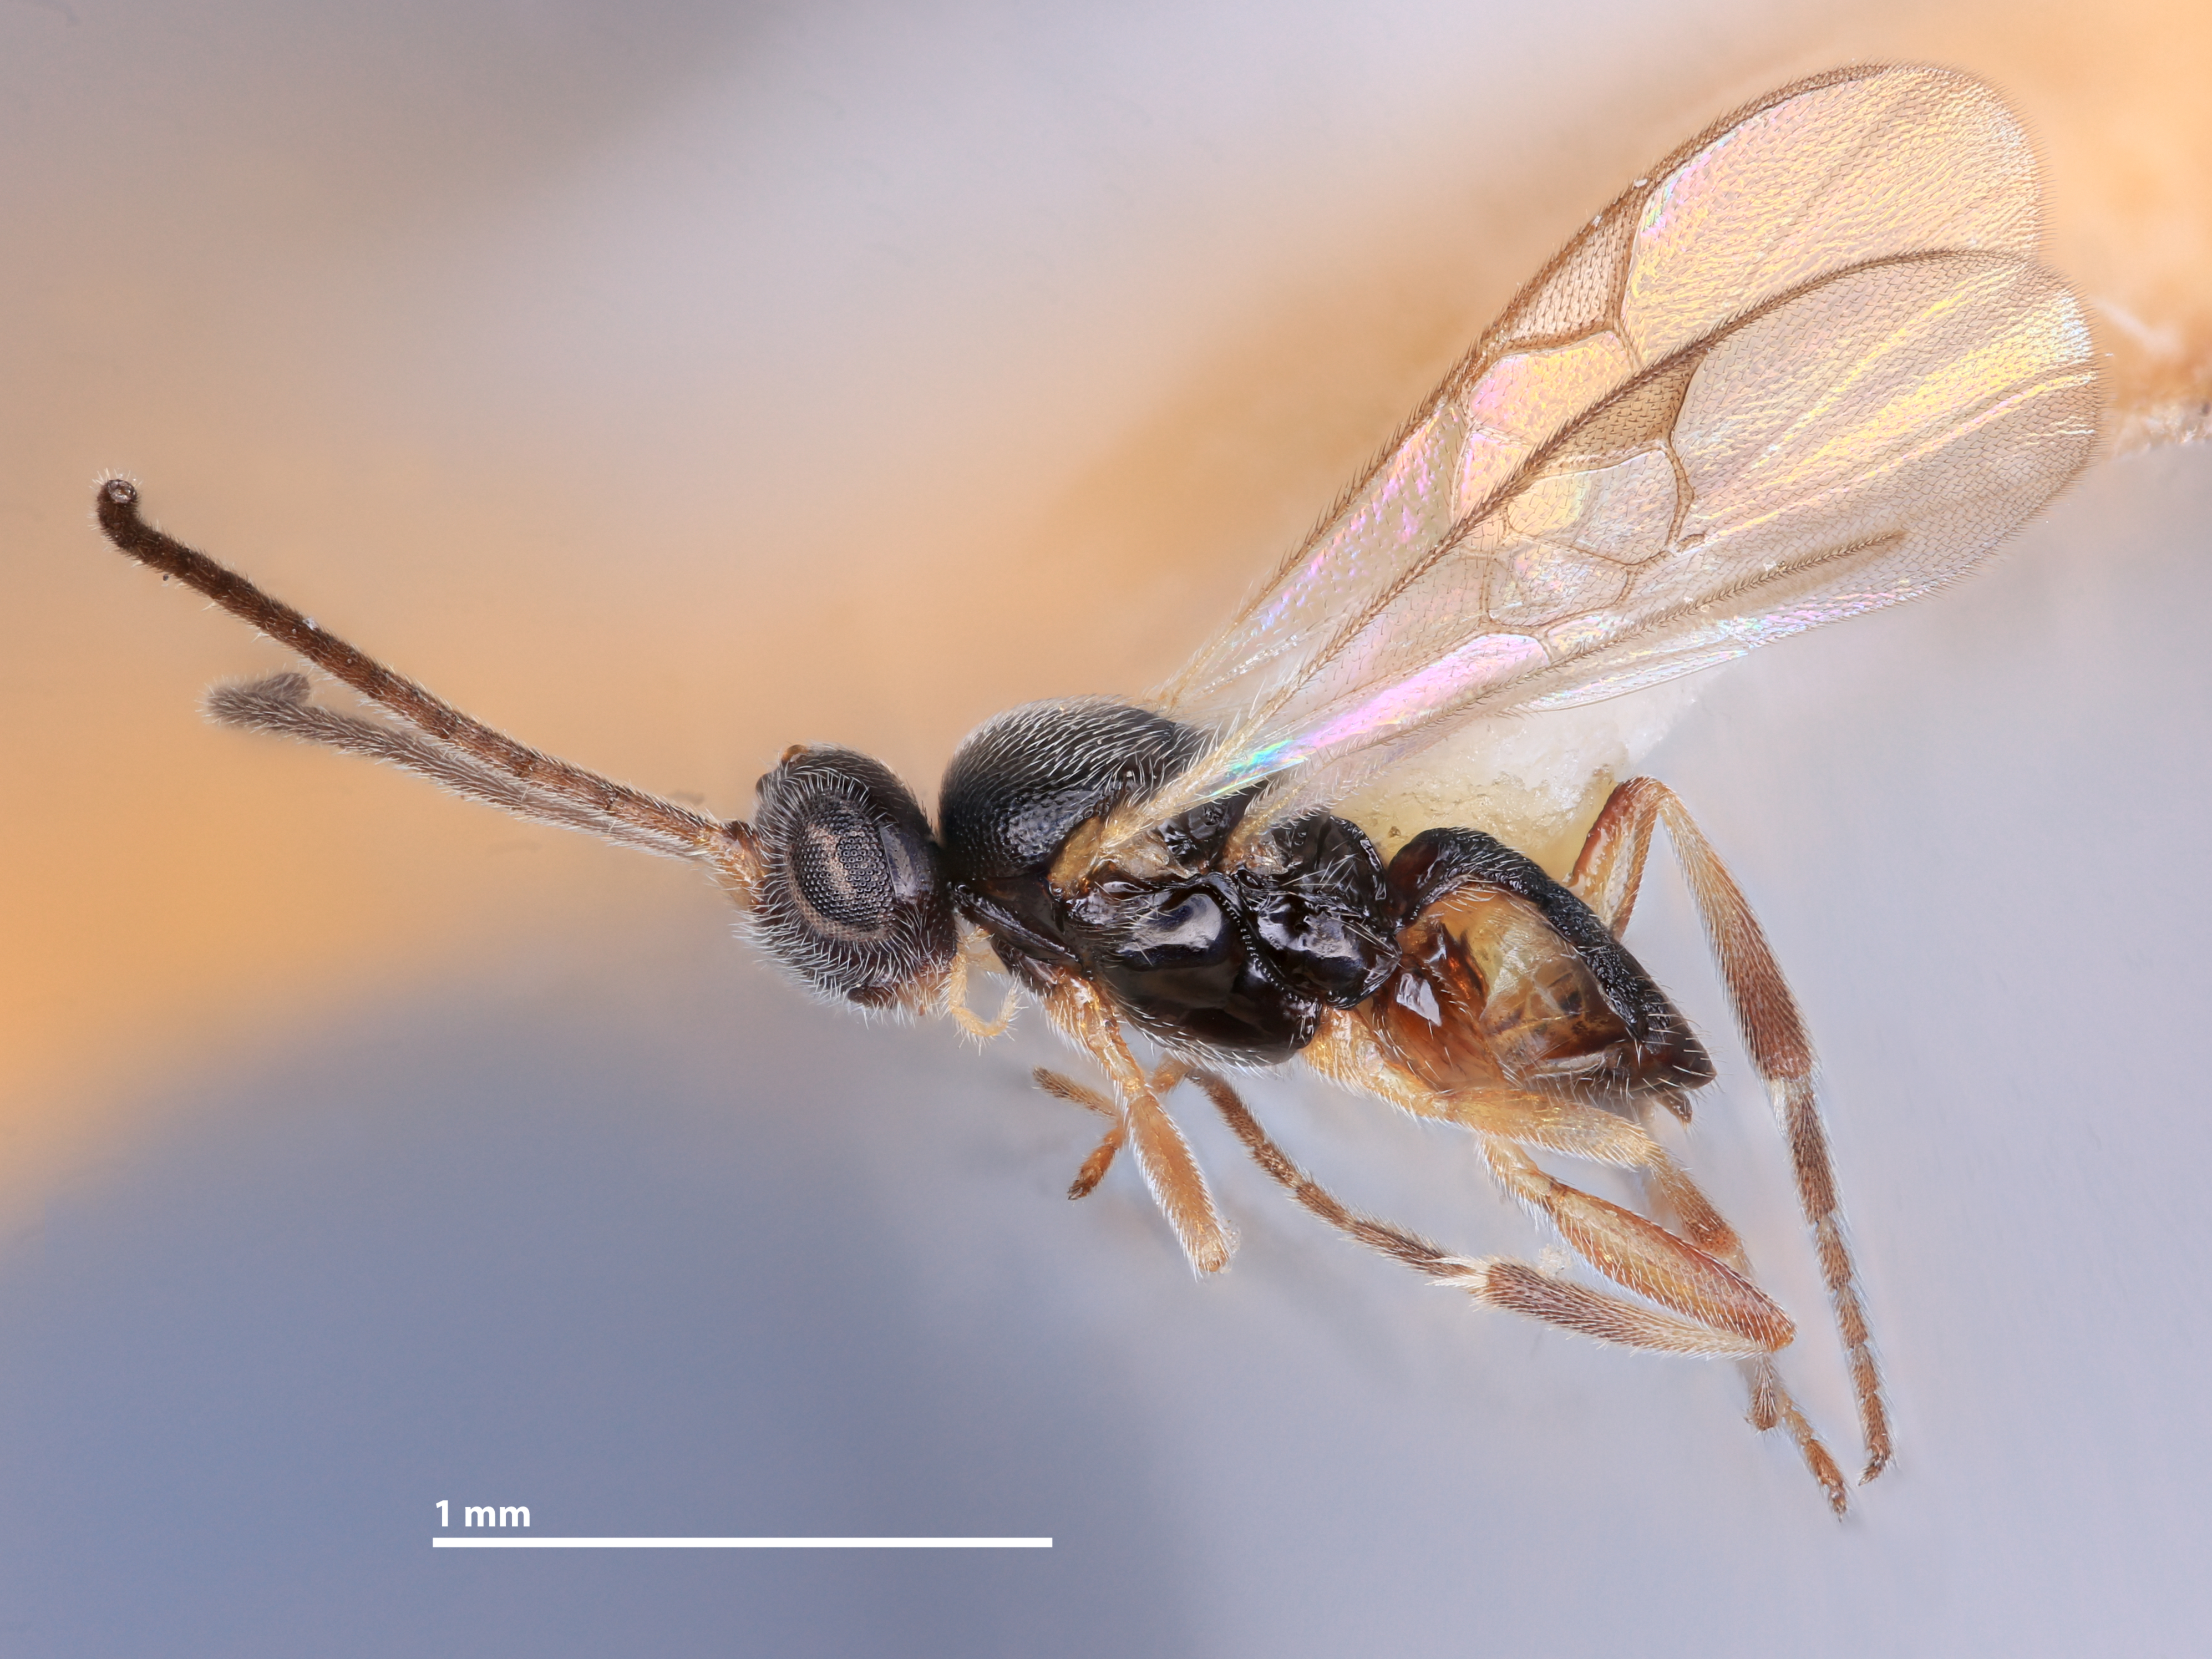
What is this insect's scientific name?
Deuterixys bennetti
